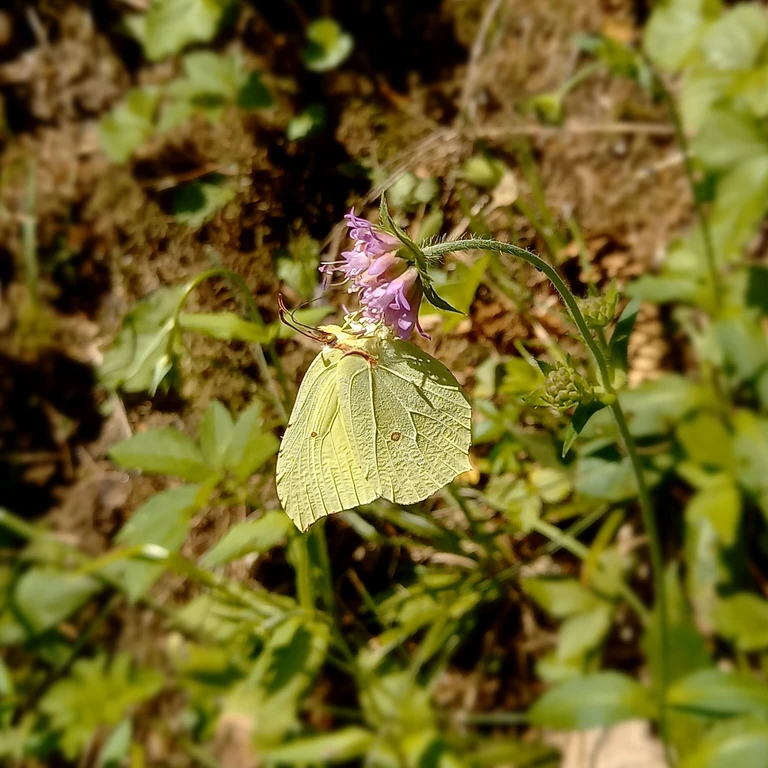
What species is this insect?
Gonepteryx rhamni
